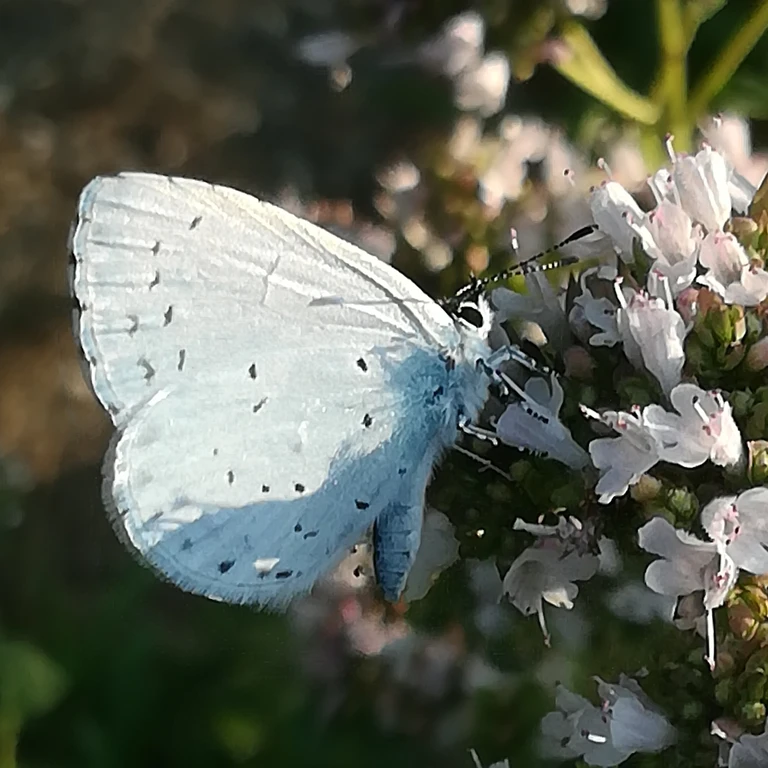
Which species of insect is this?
Celastrina argiolus
